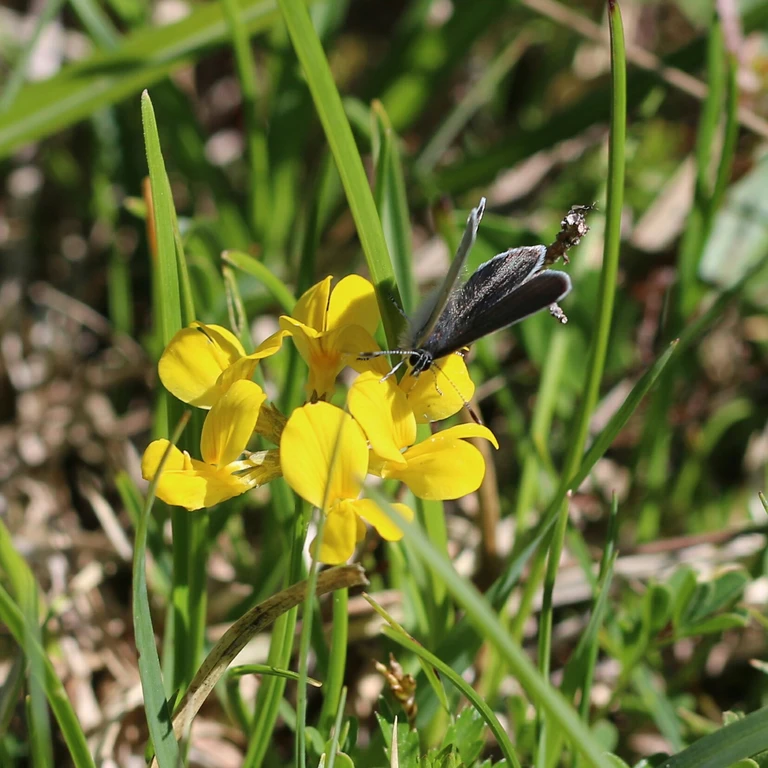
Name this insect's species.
Cupido minimus
